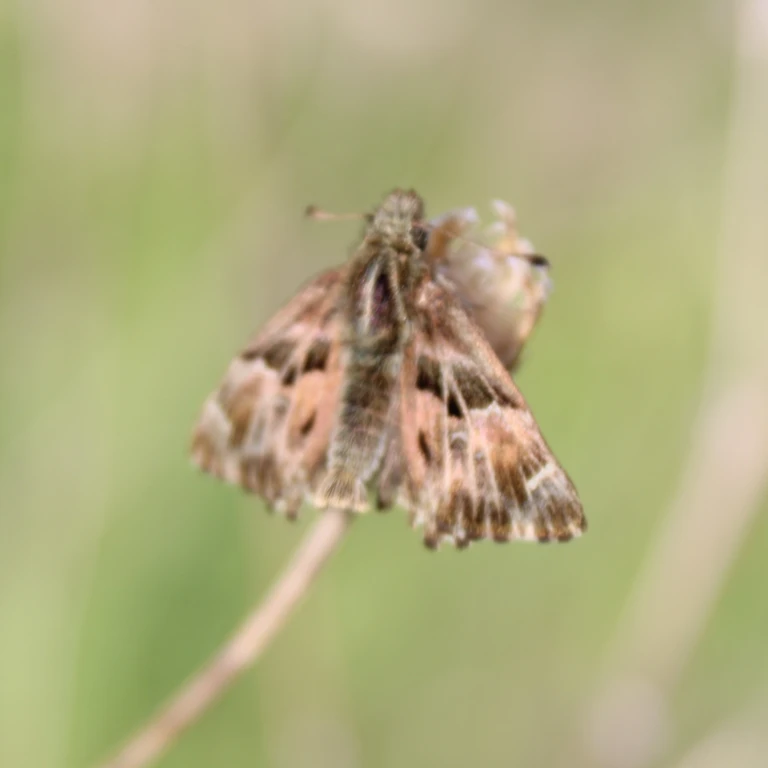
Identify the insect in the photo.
Carcharodus alceae
